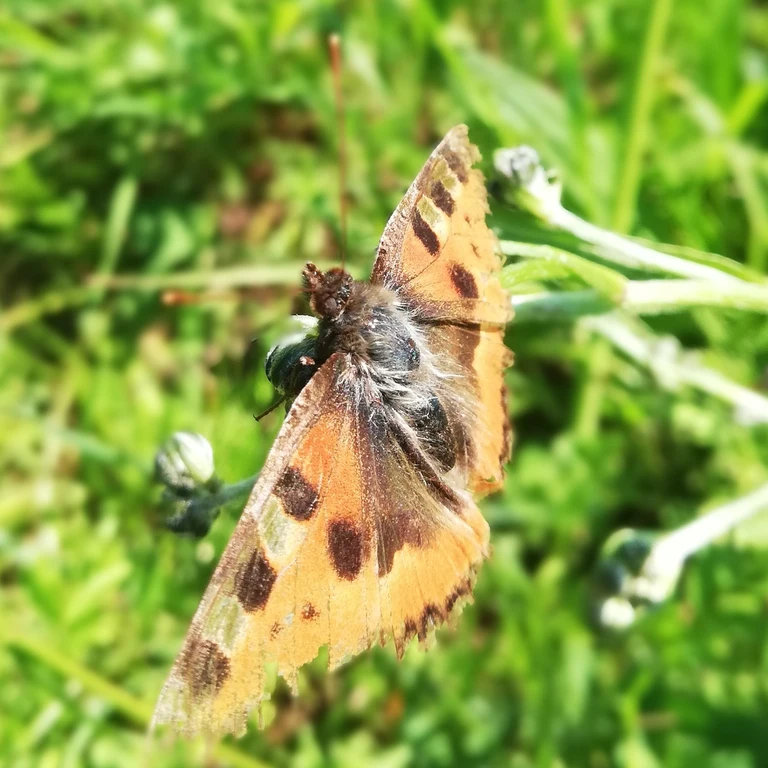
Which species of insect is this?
Aglais urticae
